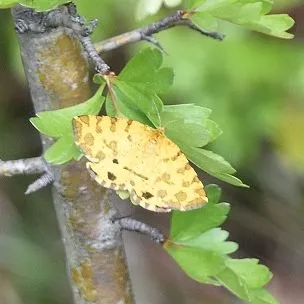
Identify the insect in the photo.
Pseudopanthera macularia
